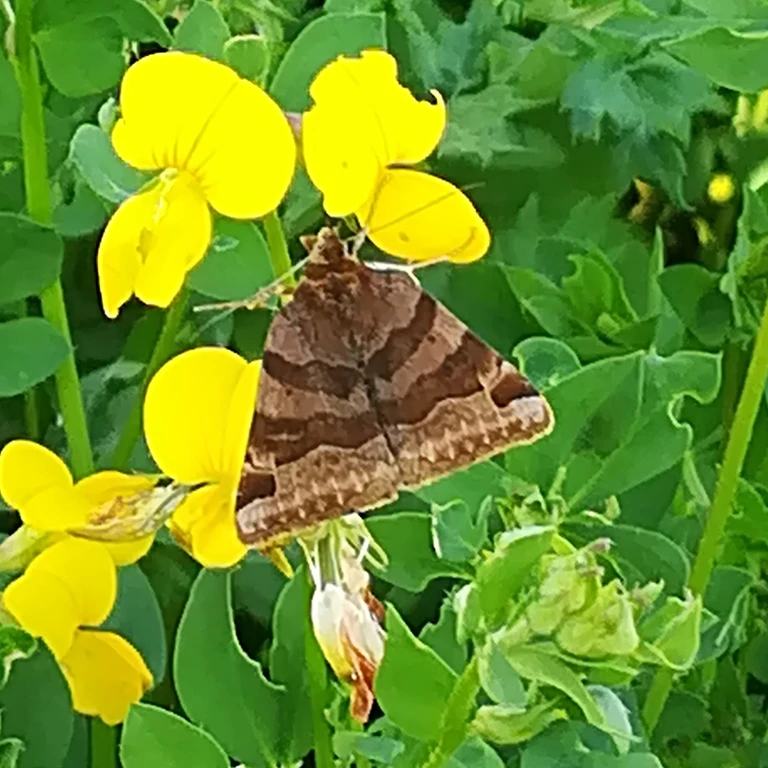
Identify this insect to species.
Euclidia glyphica
